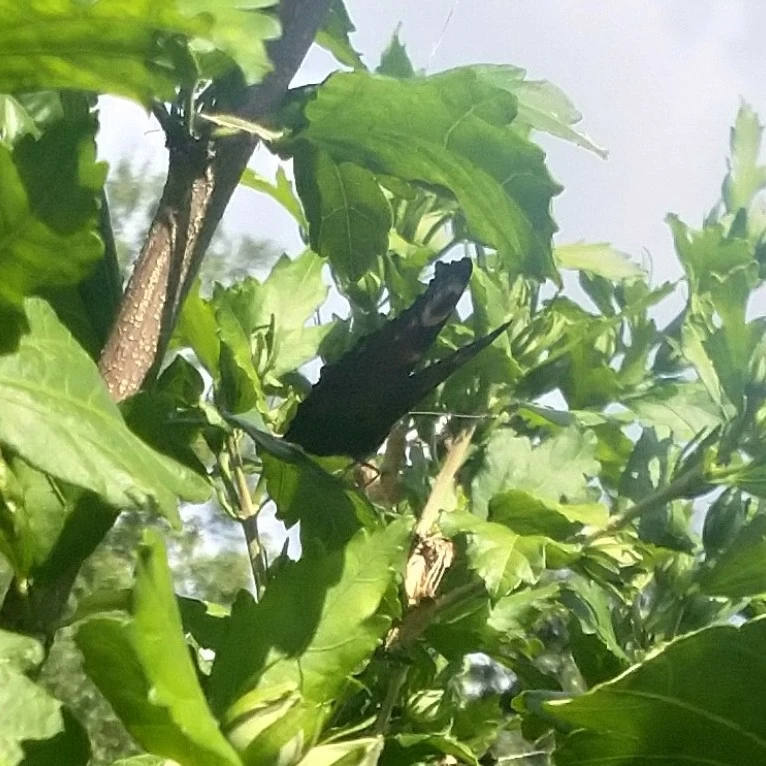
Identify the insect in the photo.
Aglais io
